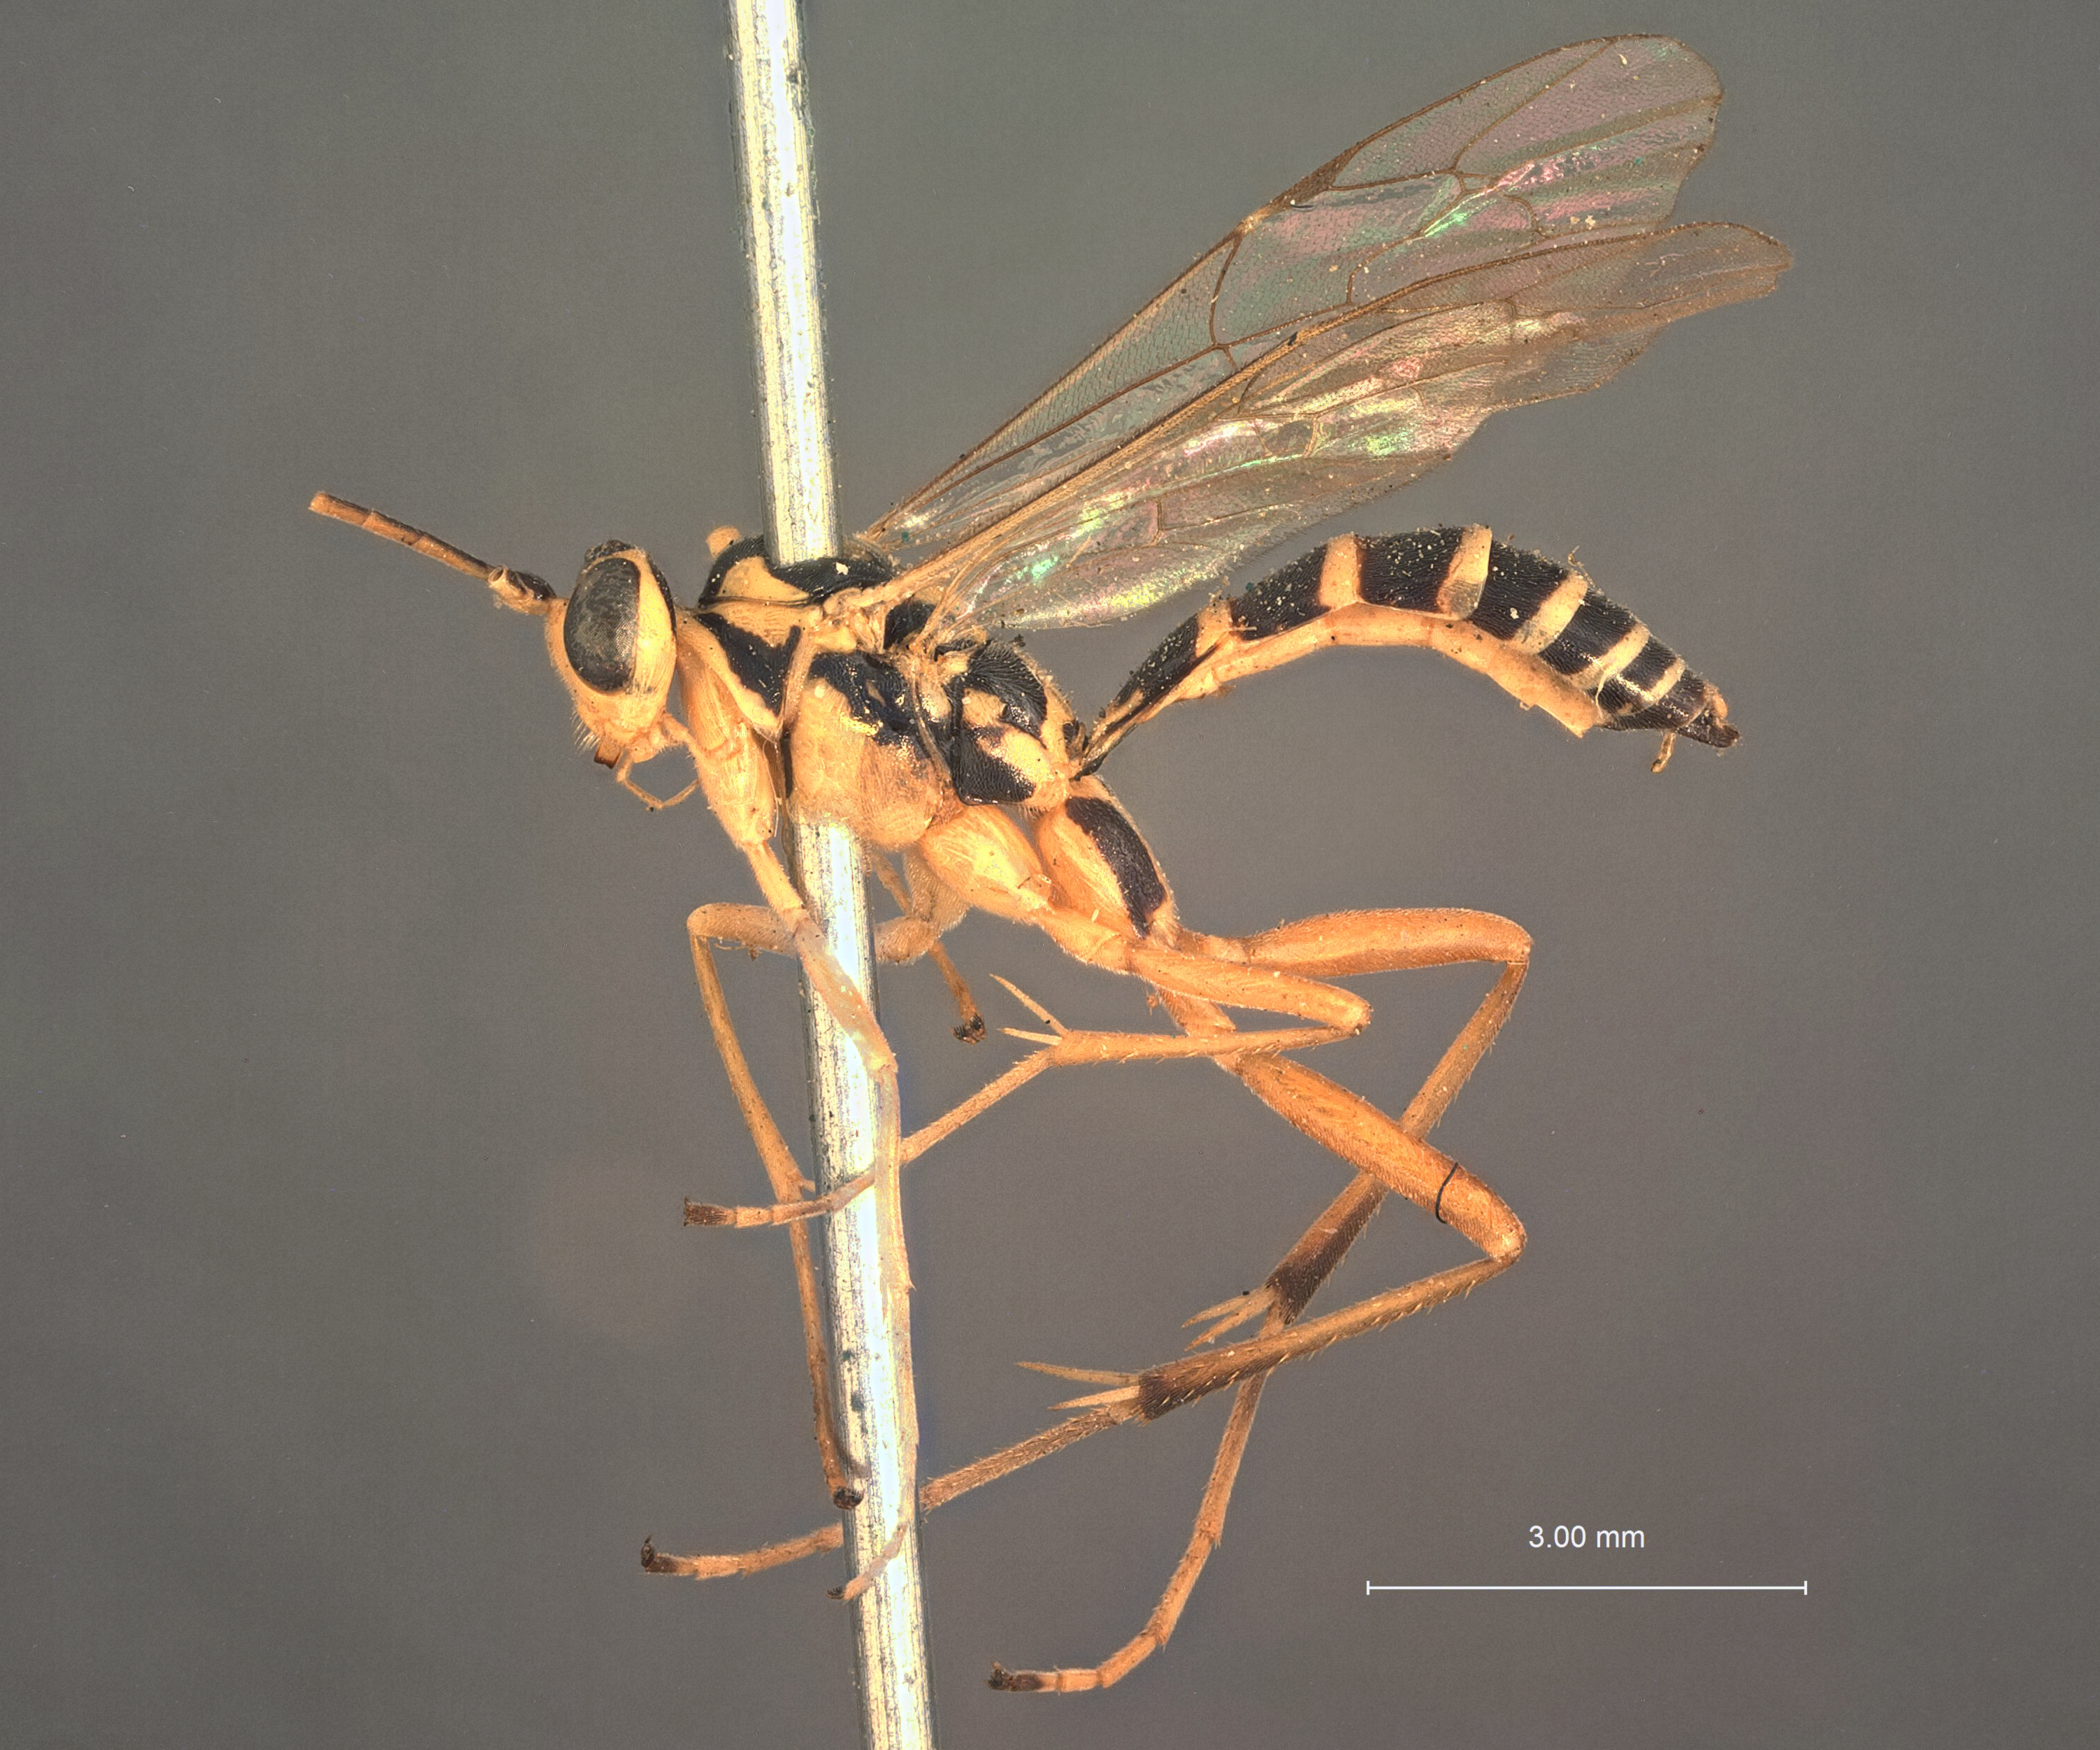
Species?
Ctenopelma pulchra
